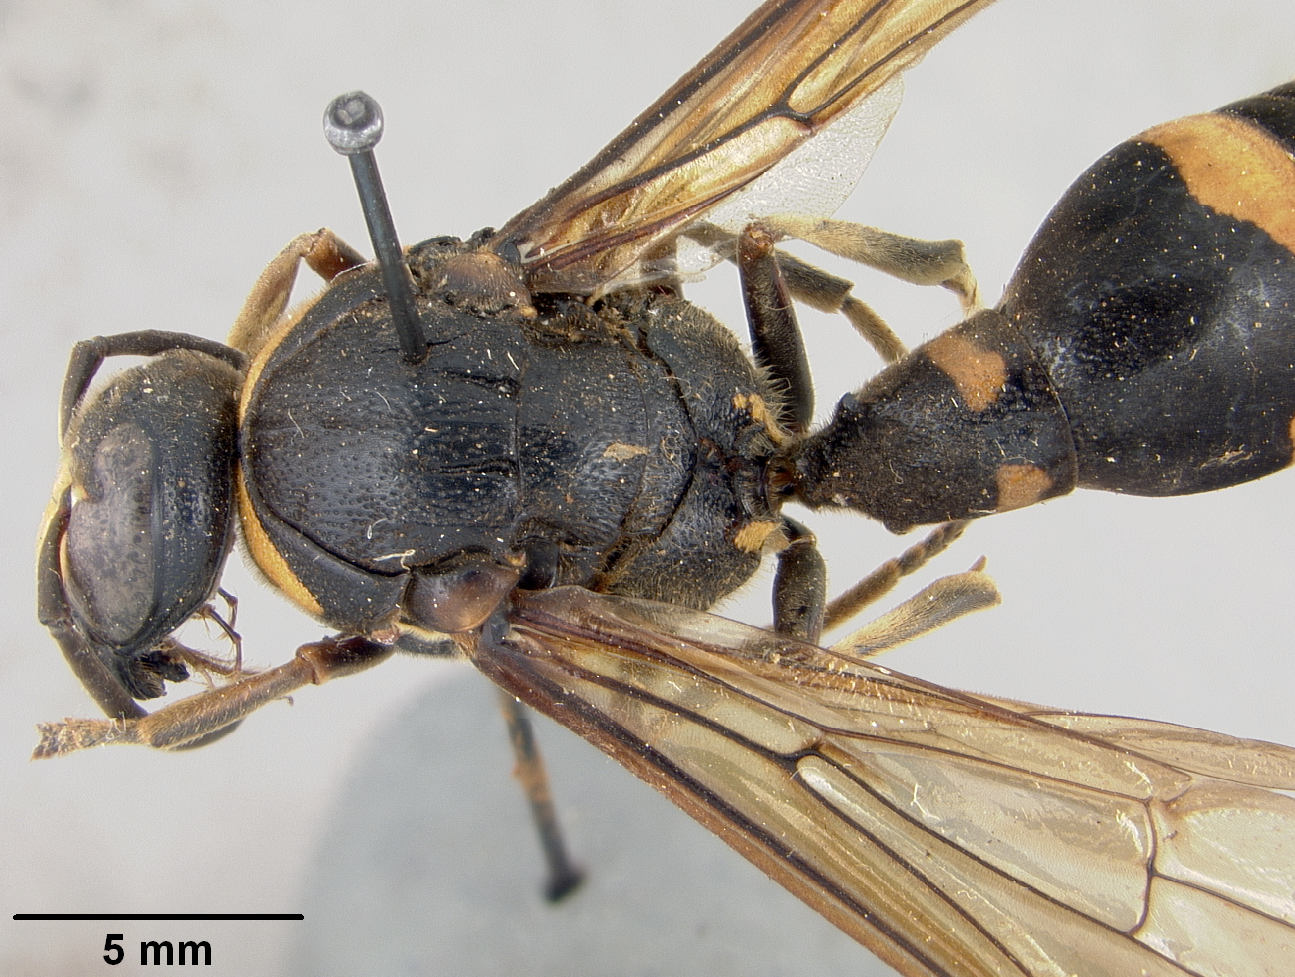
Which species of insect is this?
Pareumenes chinensis
